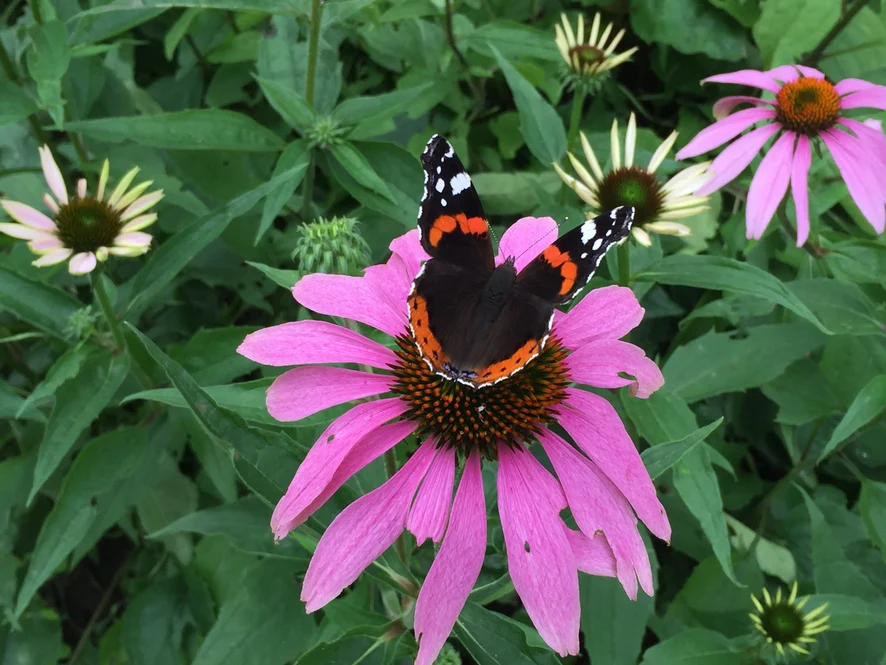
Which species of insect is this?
Vanessa atalanta
